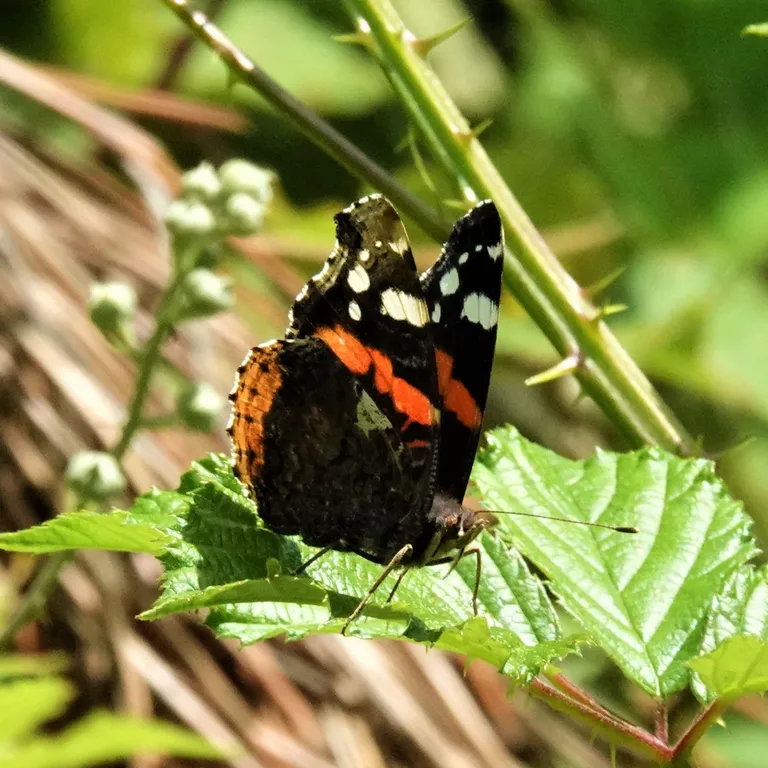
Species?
Vanessa atalanta
